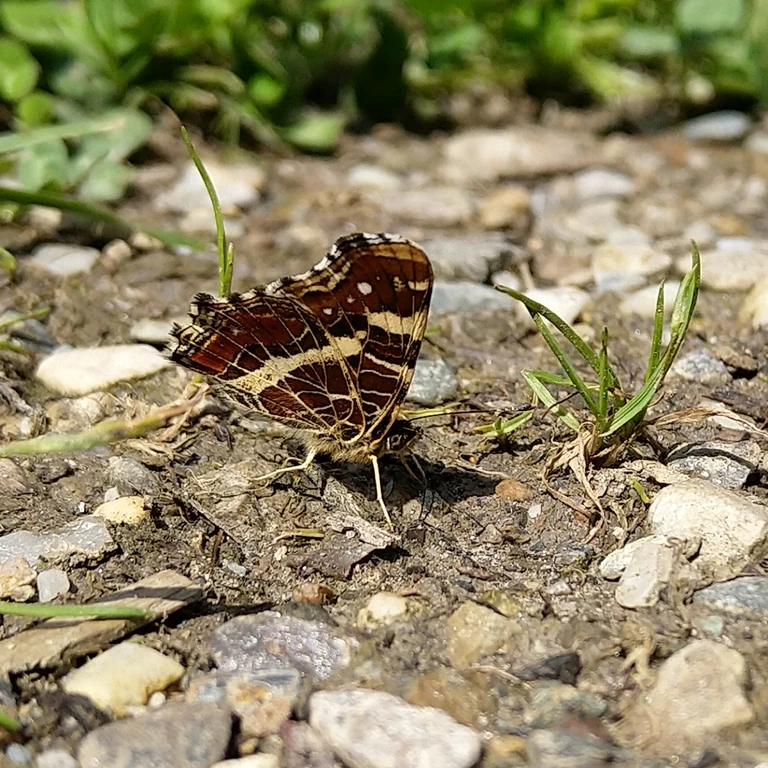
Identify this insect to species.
Araschnia levana
